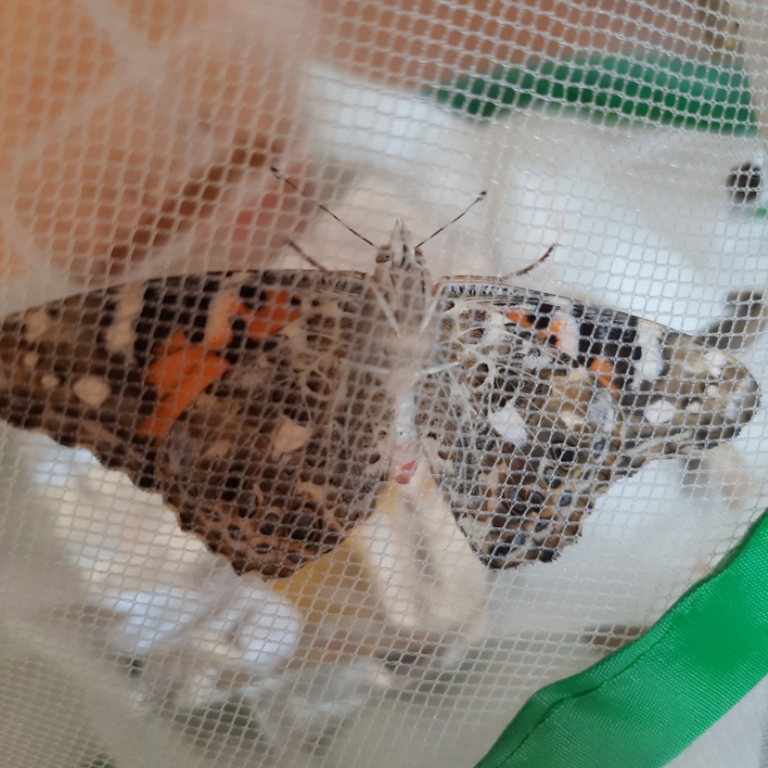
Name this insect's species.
Vanessa cardui
